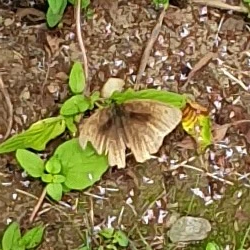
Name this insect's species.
Aphantopus hyperantus
